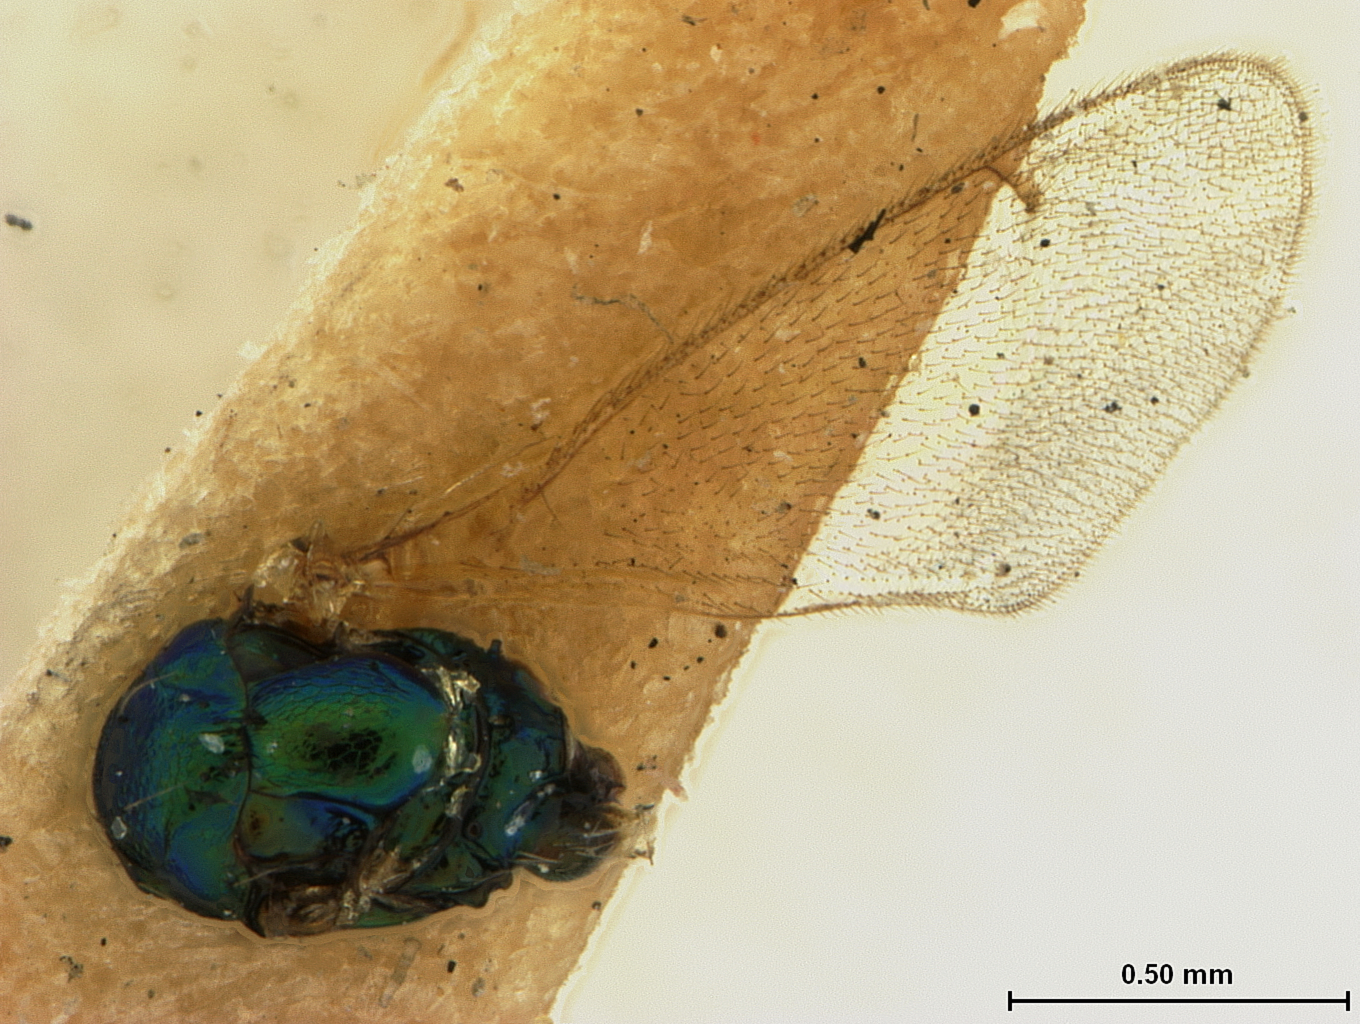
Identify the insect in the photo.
Euophthalmomyia pallidipes
